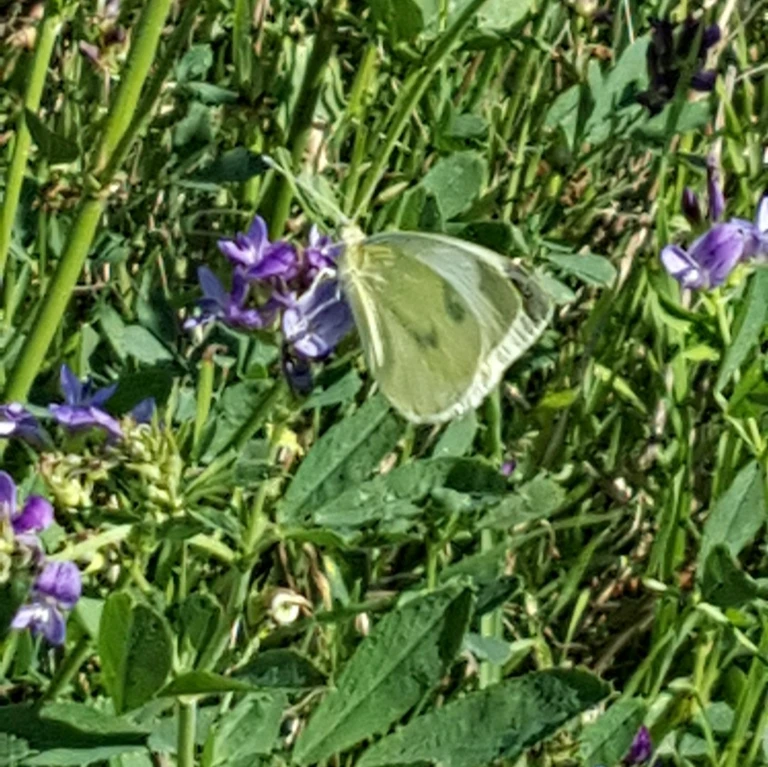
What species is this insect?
Pieris brassicae
